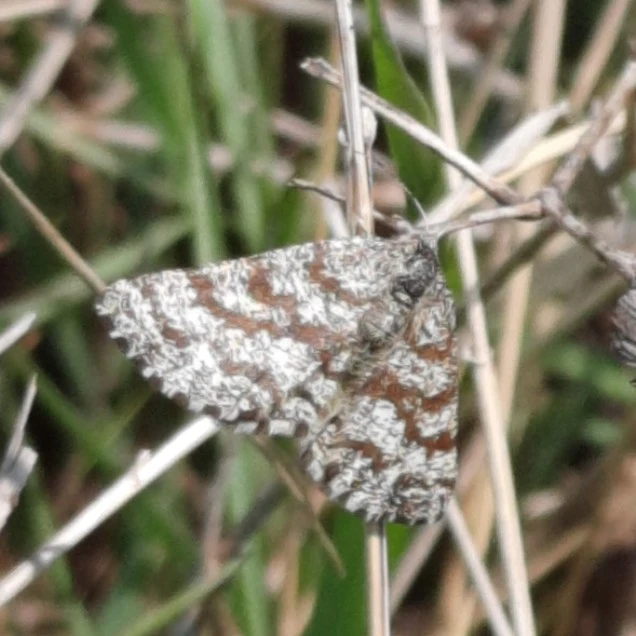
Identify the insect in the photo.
Ematurga atomaria
